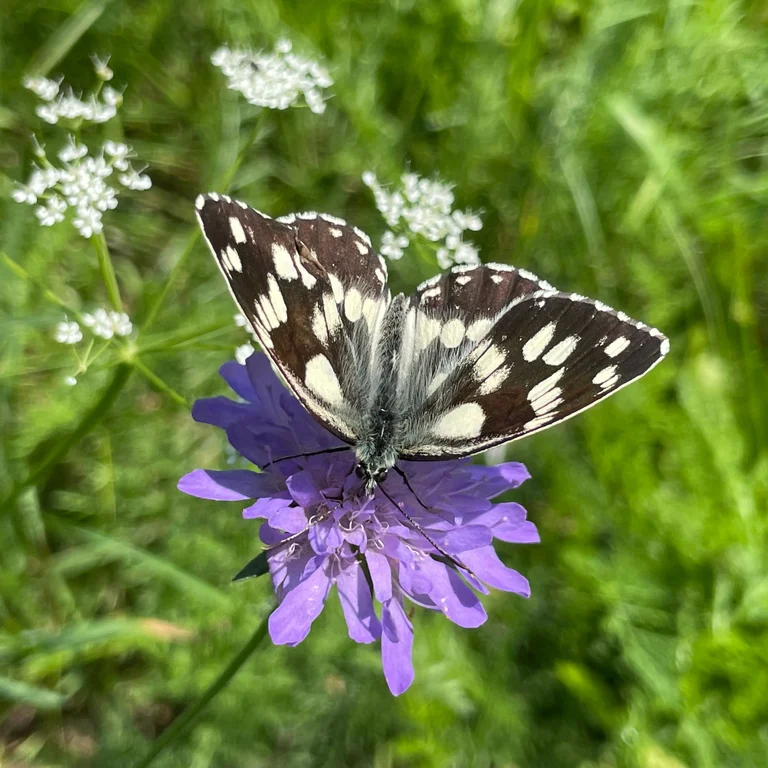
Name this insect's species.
Melanargia galathea
